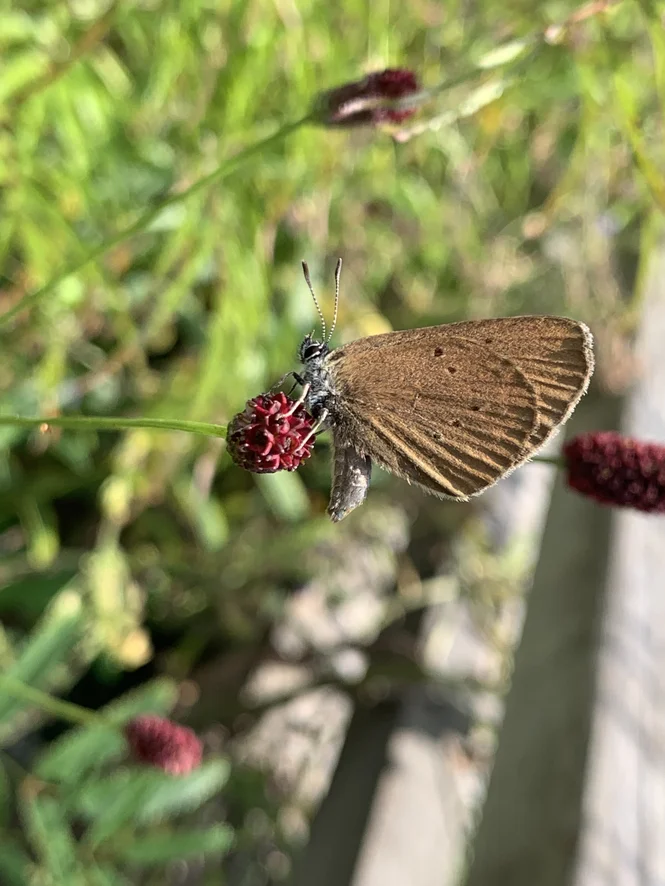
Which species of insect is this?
Phengaris nausithous (also Maculinea nausithous)
